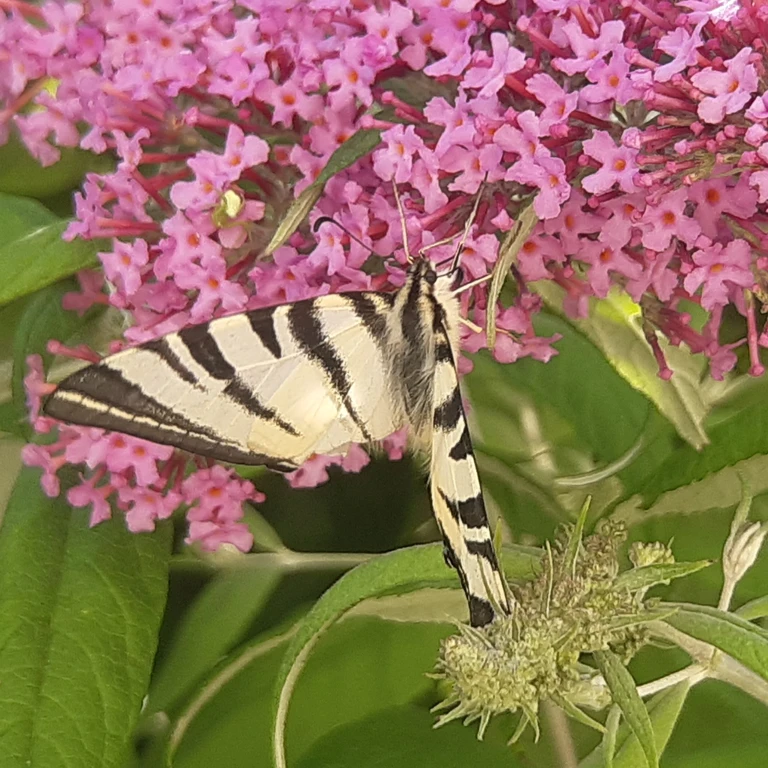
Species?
Iphiclides podalirius
